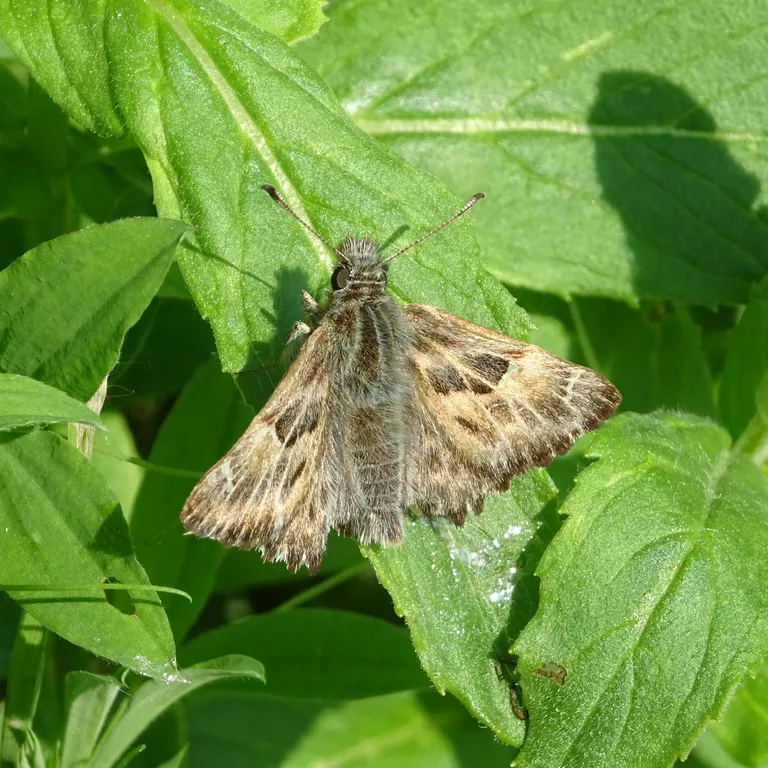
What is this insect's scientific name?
Carcharodus alceae
